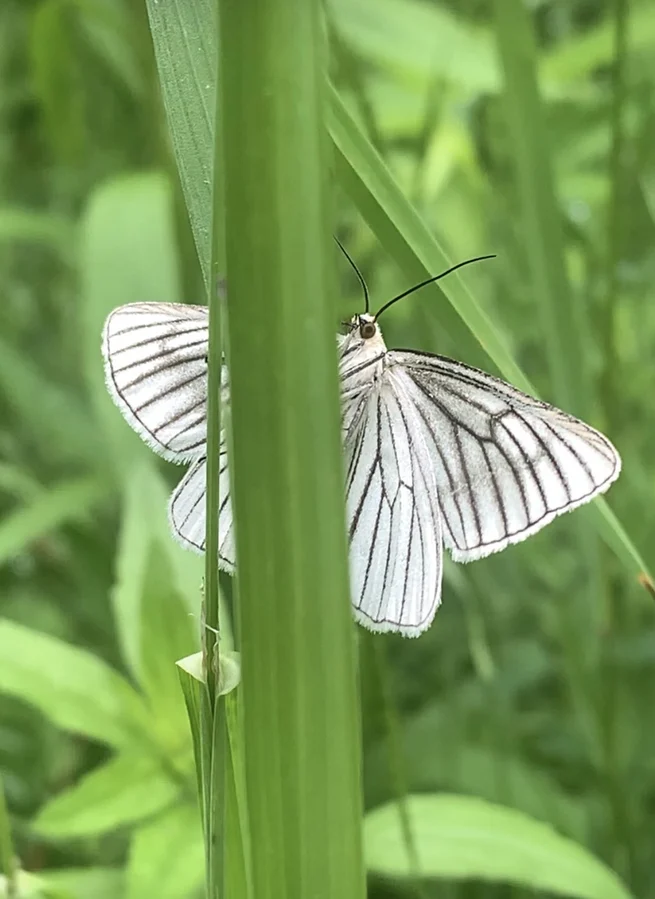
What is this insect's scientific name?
Siona lineata
